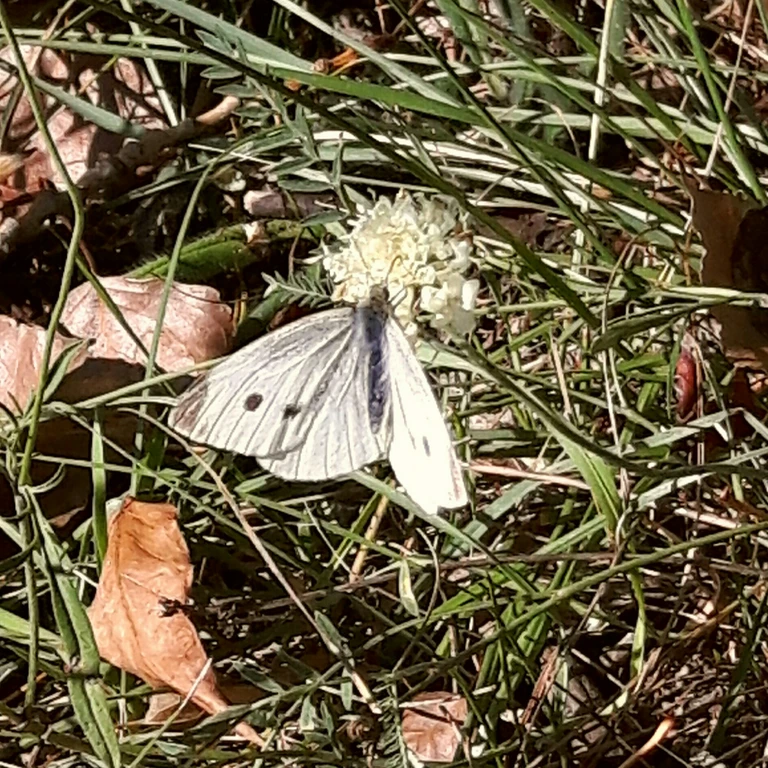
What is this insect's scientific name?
Pieris rapae
